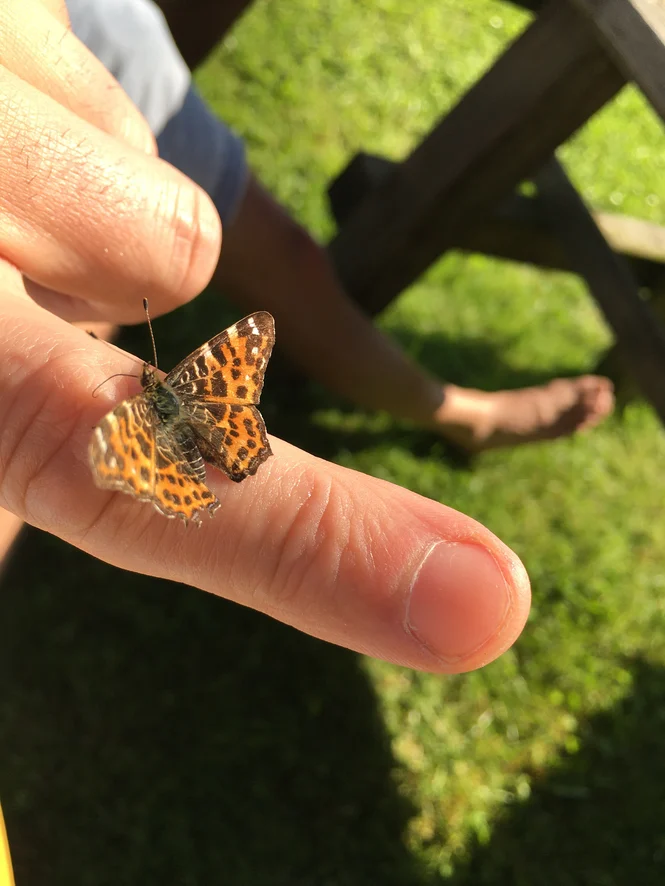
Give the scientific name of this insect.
Araschnia levana
